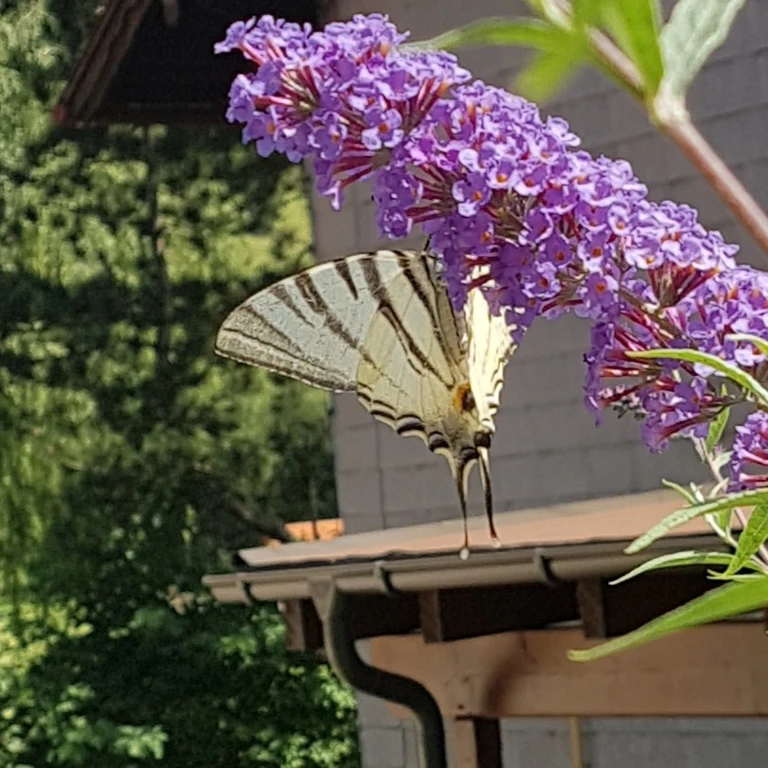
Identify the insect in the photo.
Iphiclides podalirius
